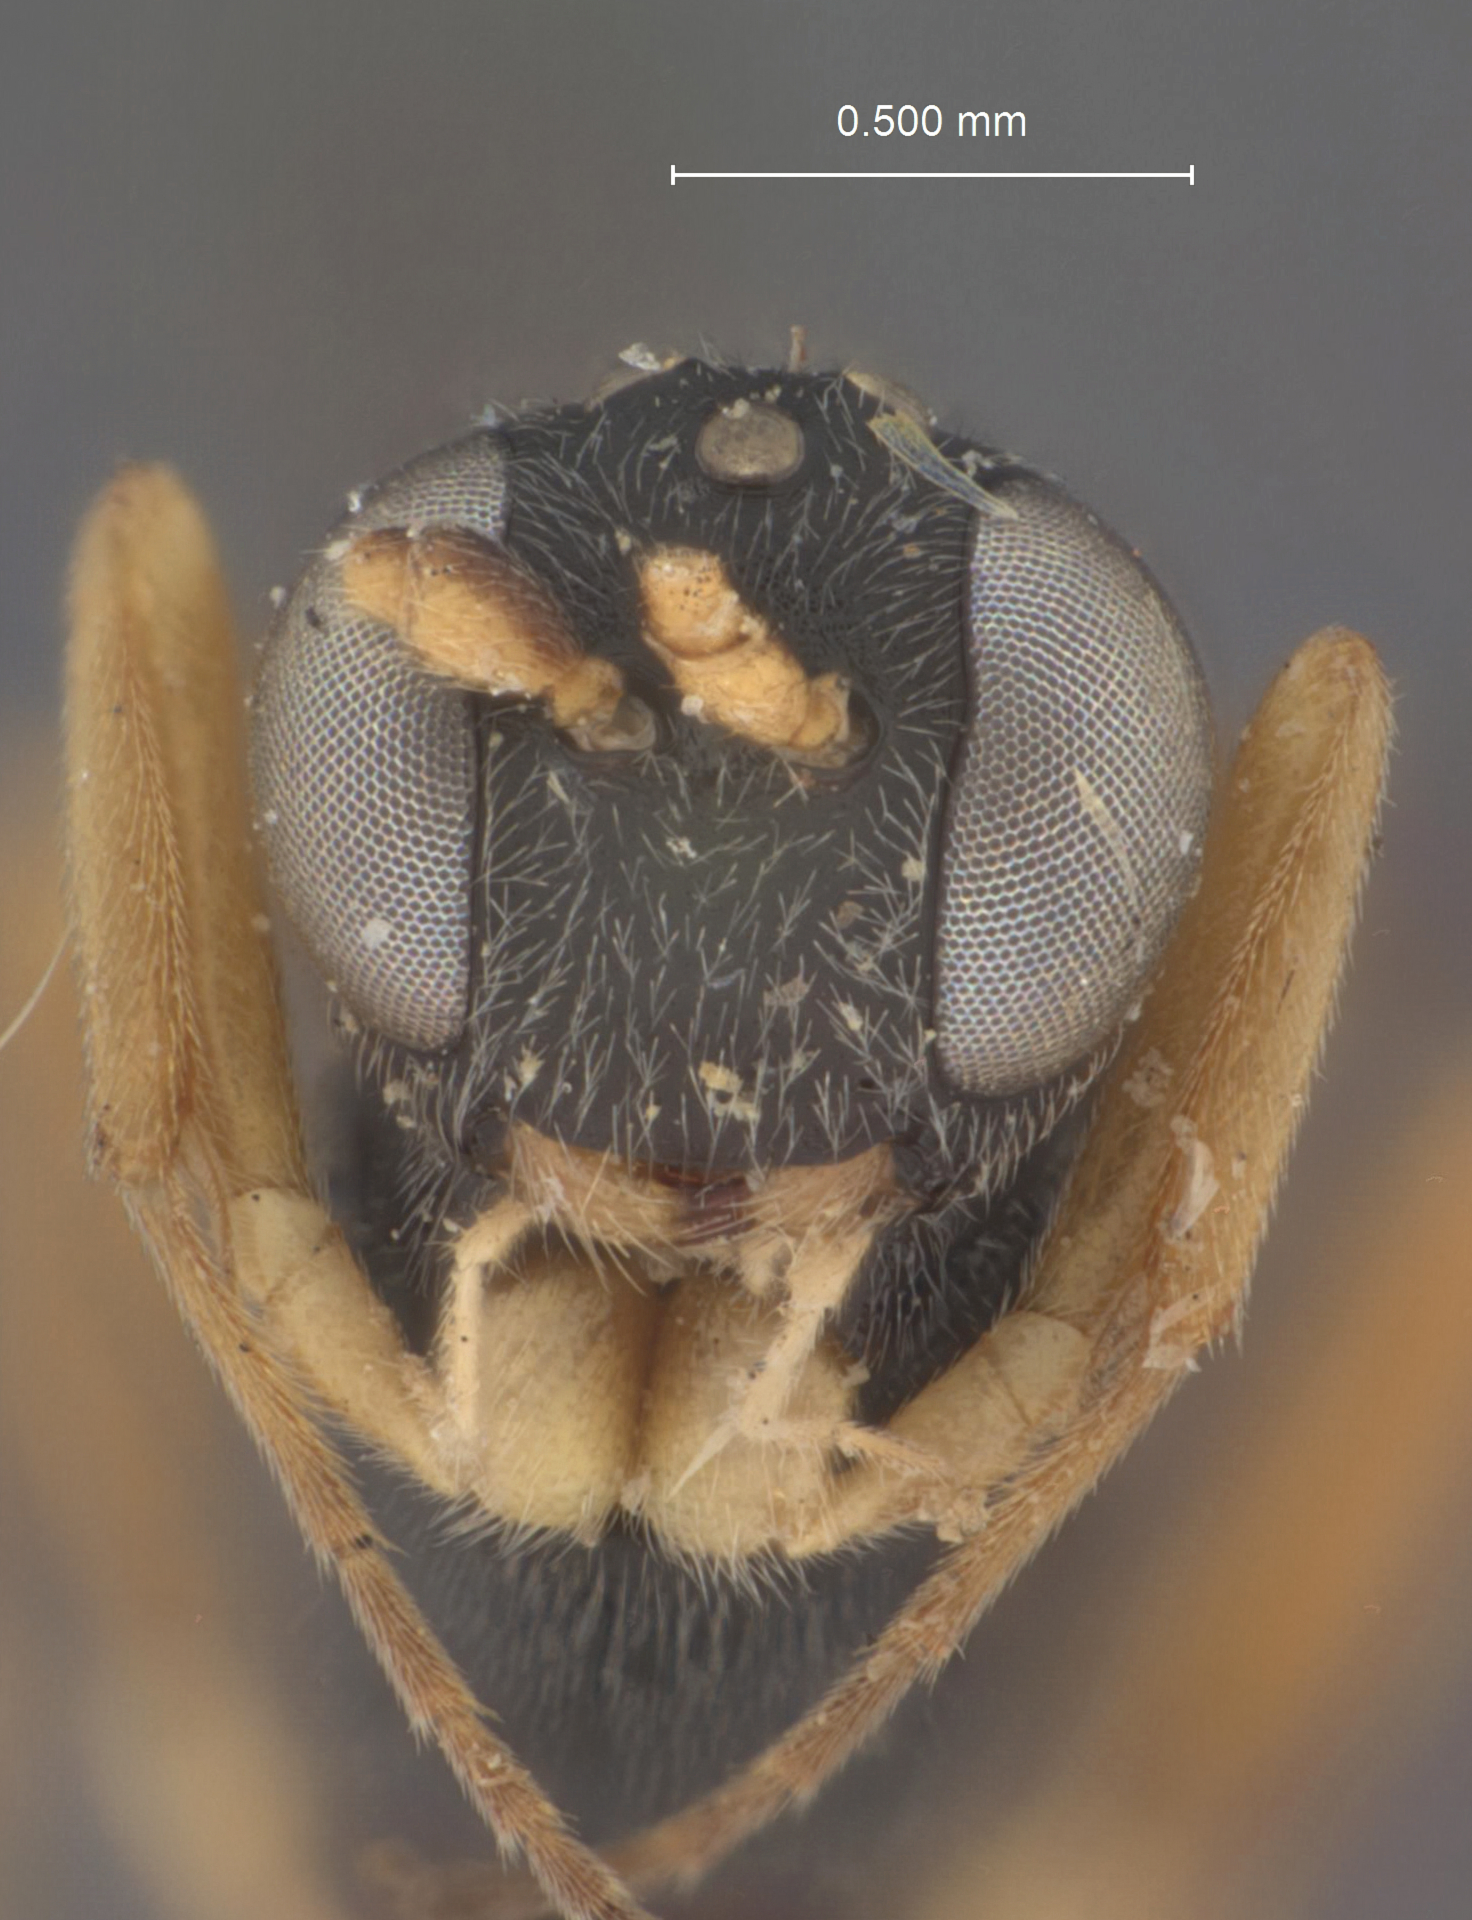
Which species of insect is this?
Phaedroctonus argyresthiae
